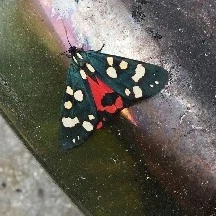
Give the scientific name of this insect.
Callimorpha dominula
